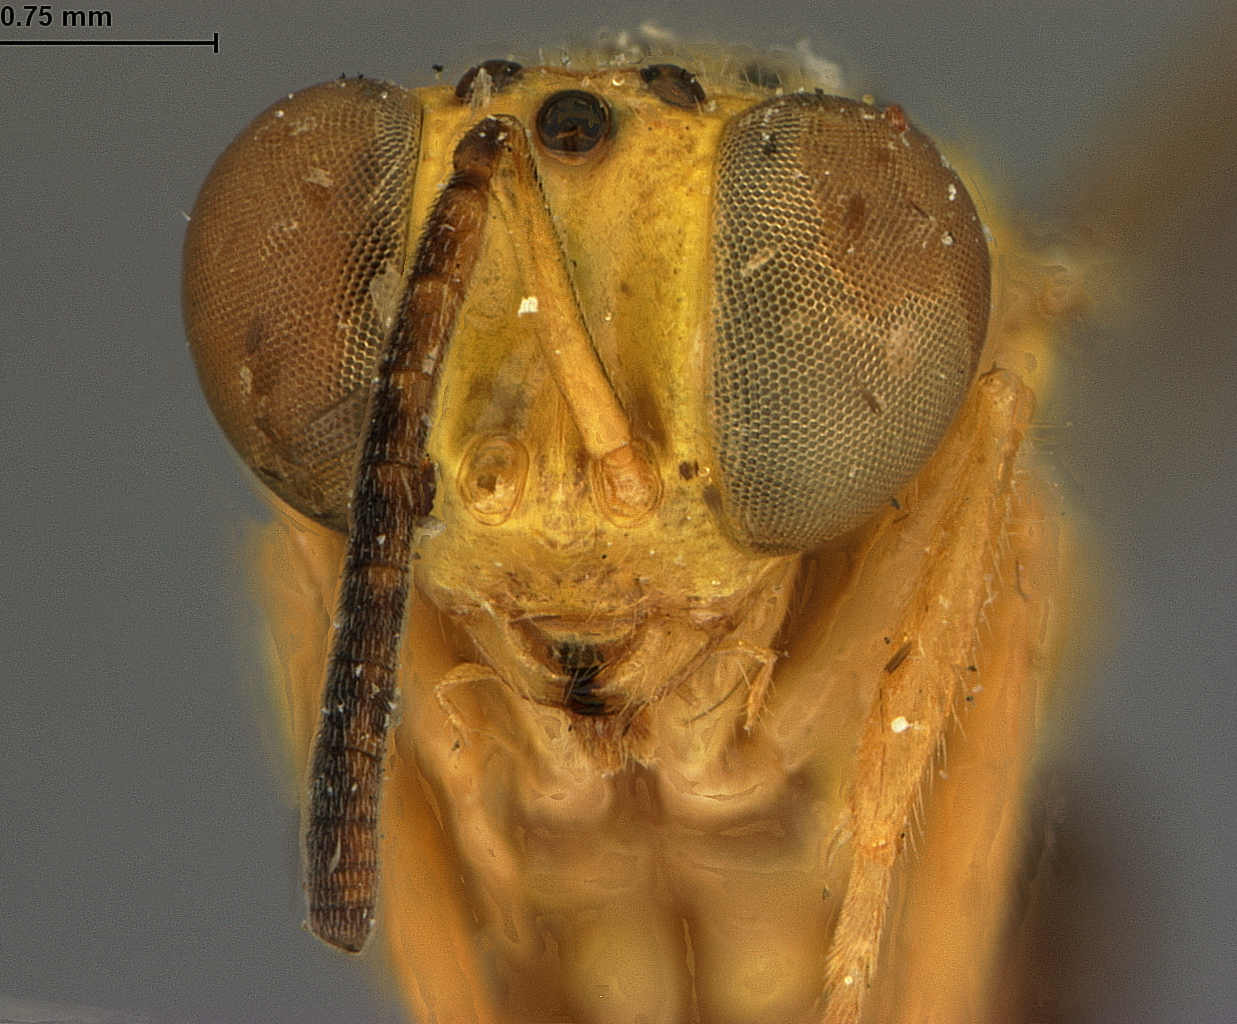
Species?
Spilochalcis marshalli
